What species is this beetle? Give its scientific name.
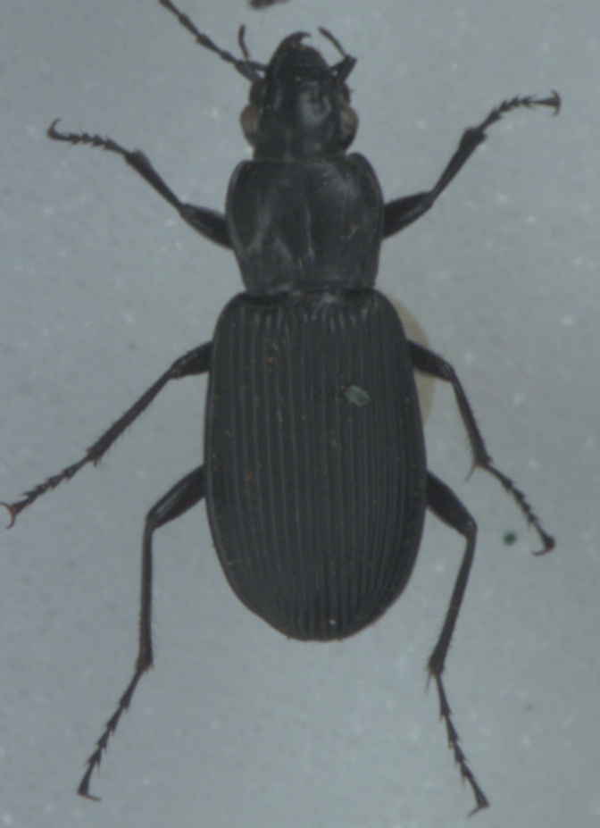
Pterostichus niger
